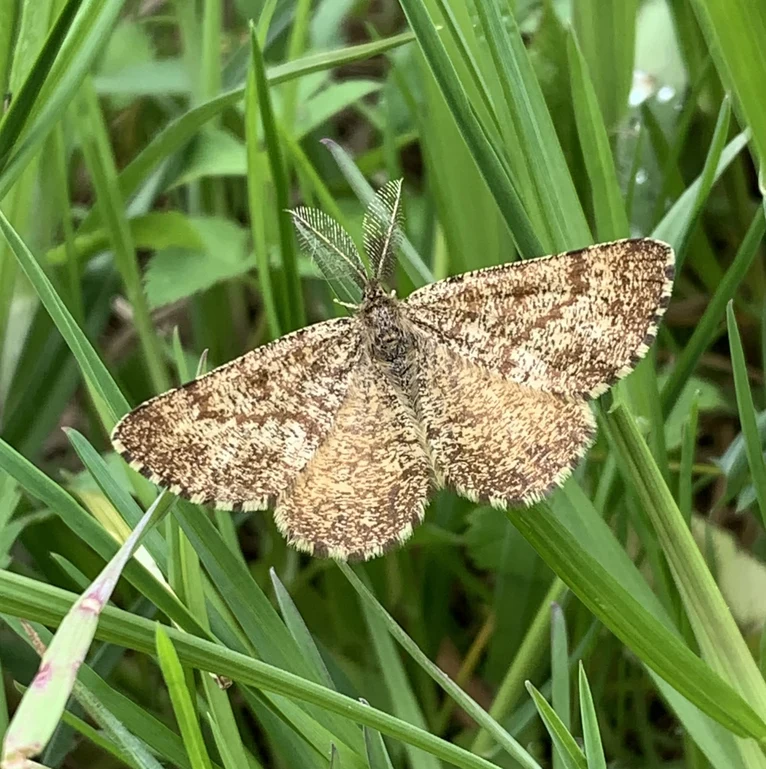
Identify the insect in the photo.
Ematurga atomaria
